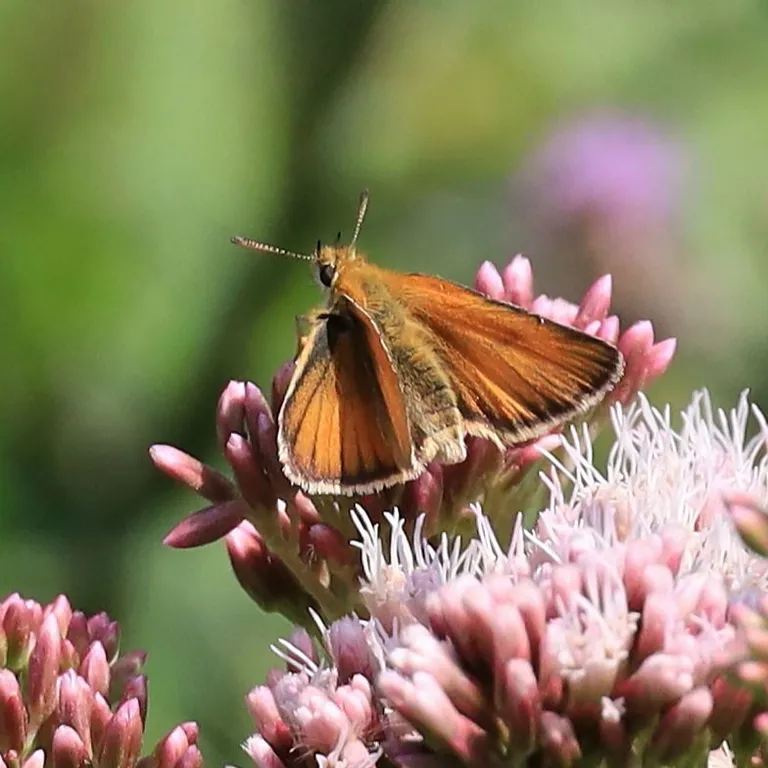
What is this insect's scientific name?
Thymelicus lineola
